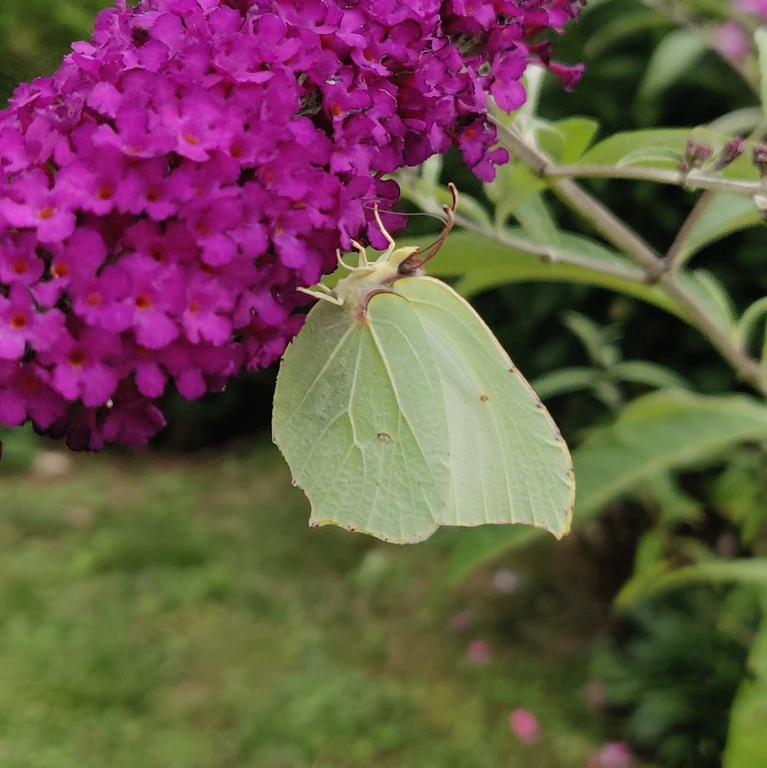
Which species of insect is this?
Gonepteryx rhamni
